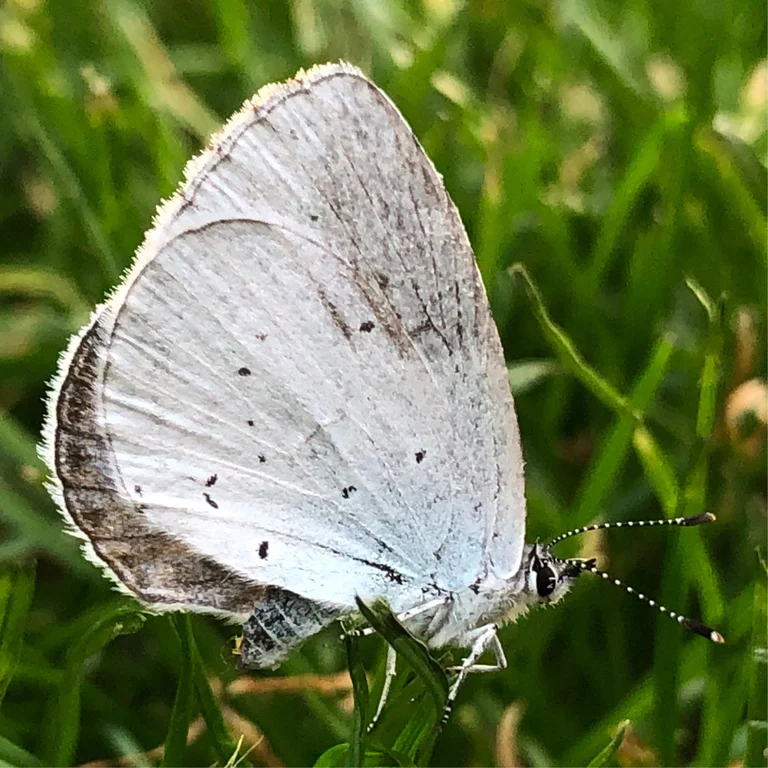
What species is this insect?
Celastrina argiolus
